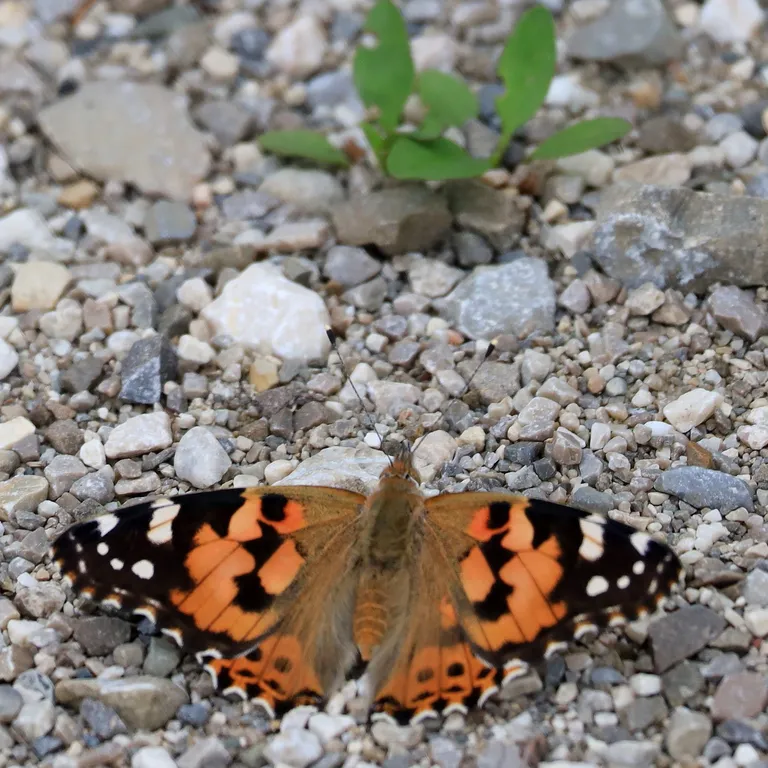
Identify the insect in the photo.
Vanessa cardui
